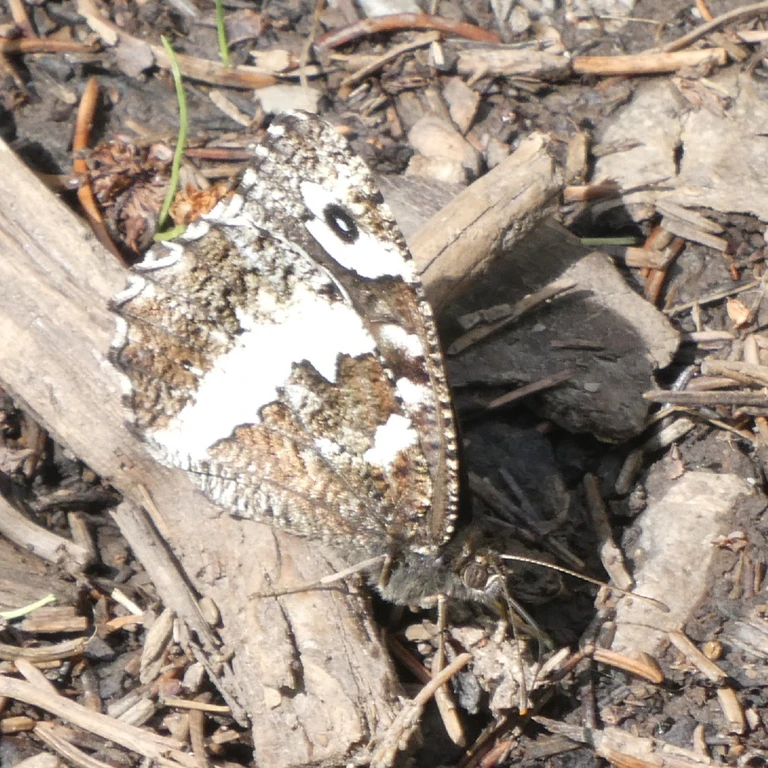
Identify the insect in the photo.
Brintesia circe
